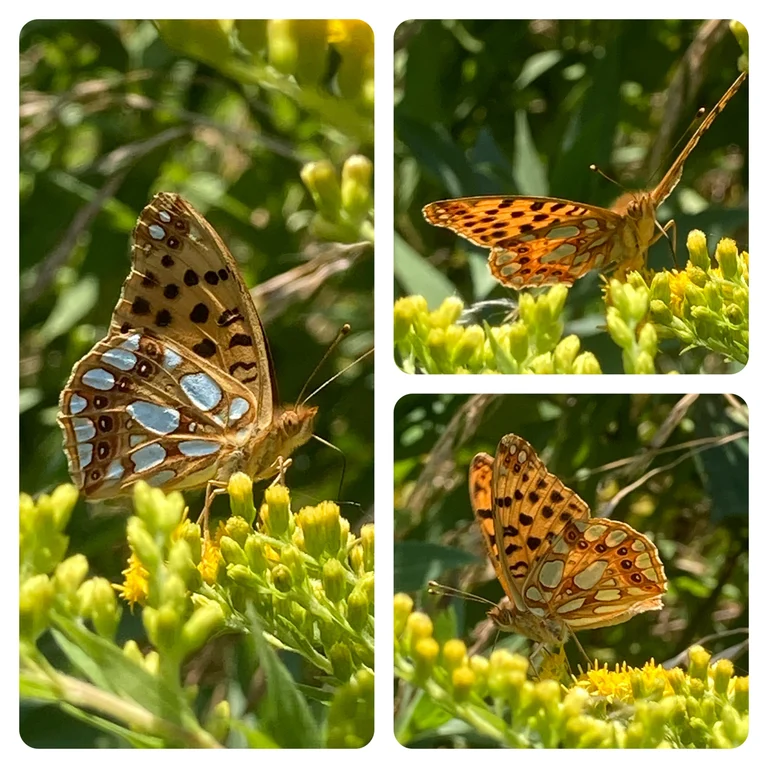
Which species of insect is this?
Issoria lathonia
